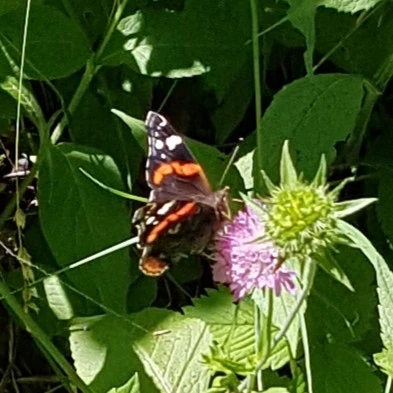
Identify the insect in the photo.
Vanessa atalanta
